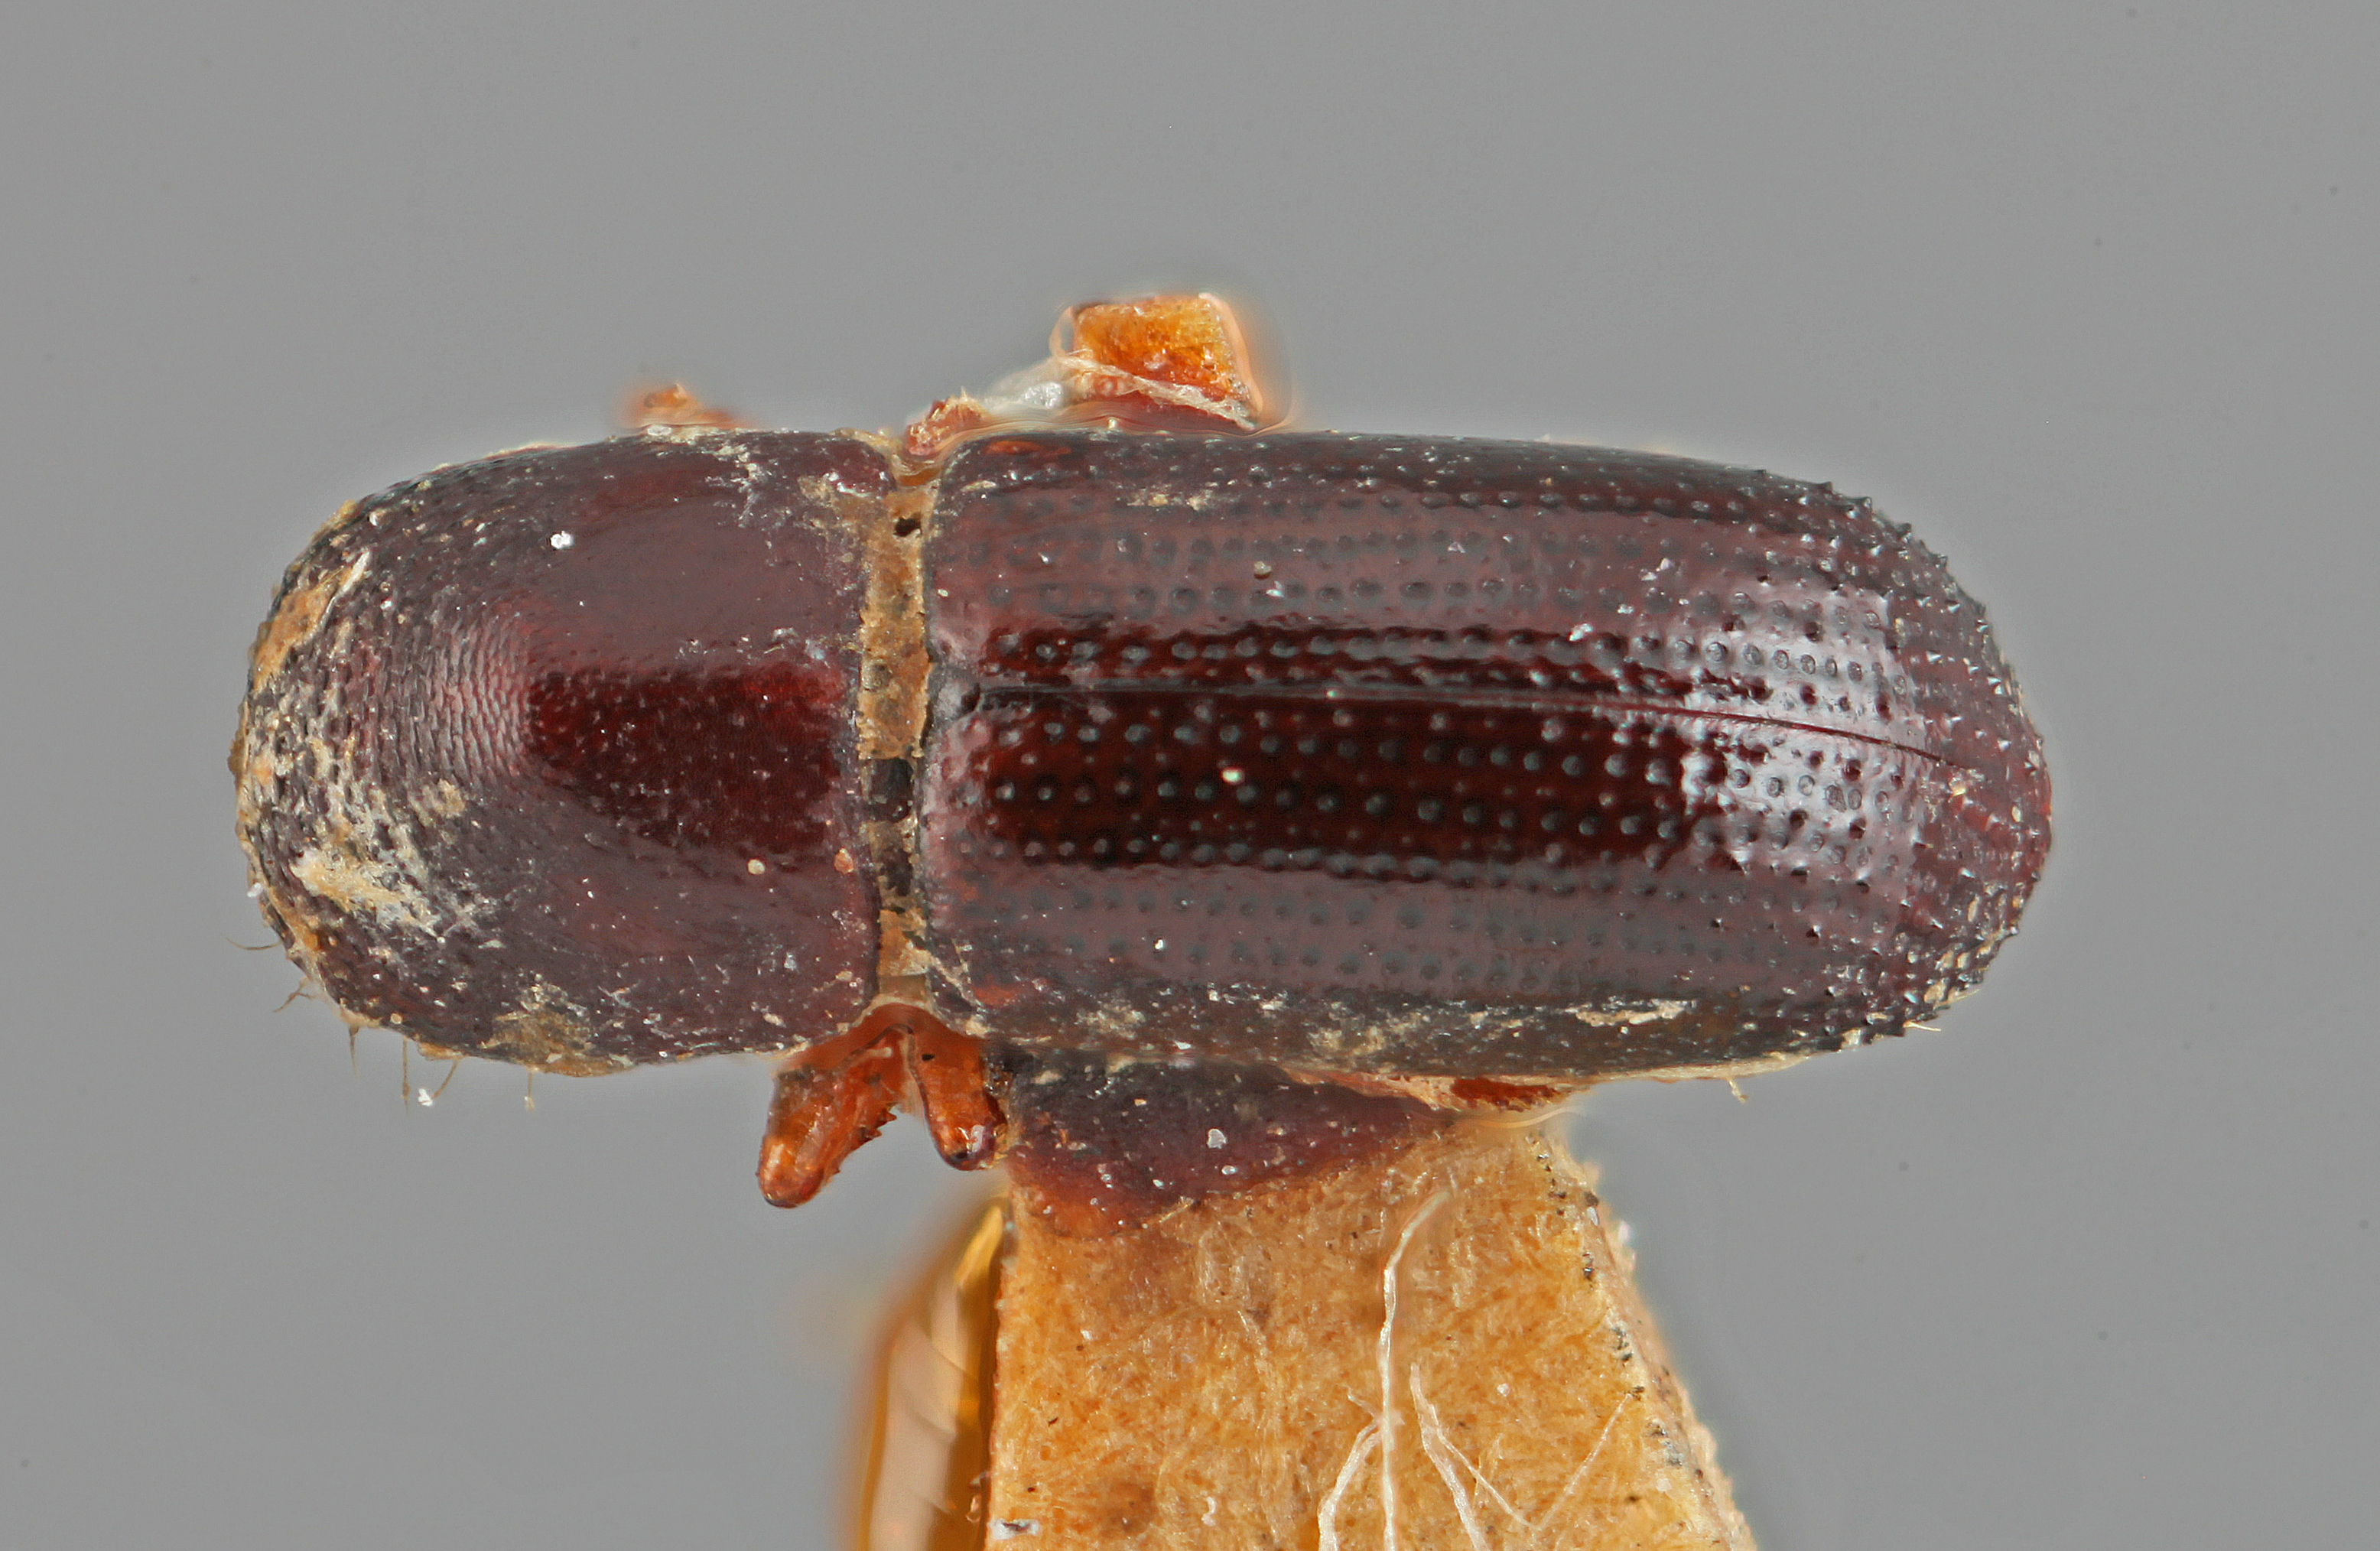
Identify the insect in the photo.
Xyleborus rufipes
